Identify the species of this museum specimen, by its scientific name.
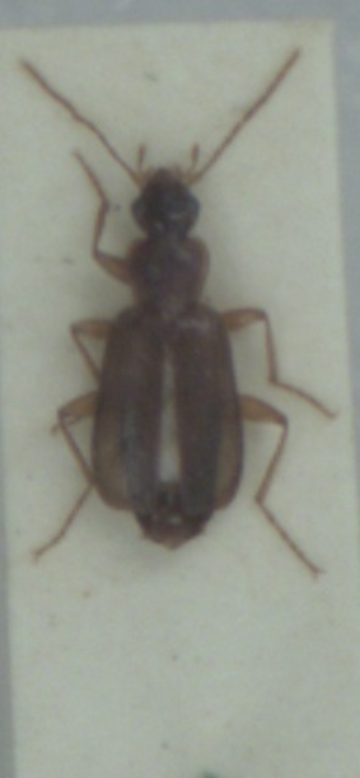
Dromius agilis
